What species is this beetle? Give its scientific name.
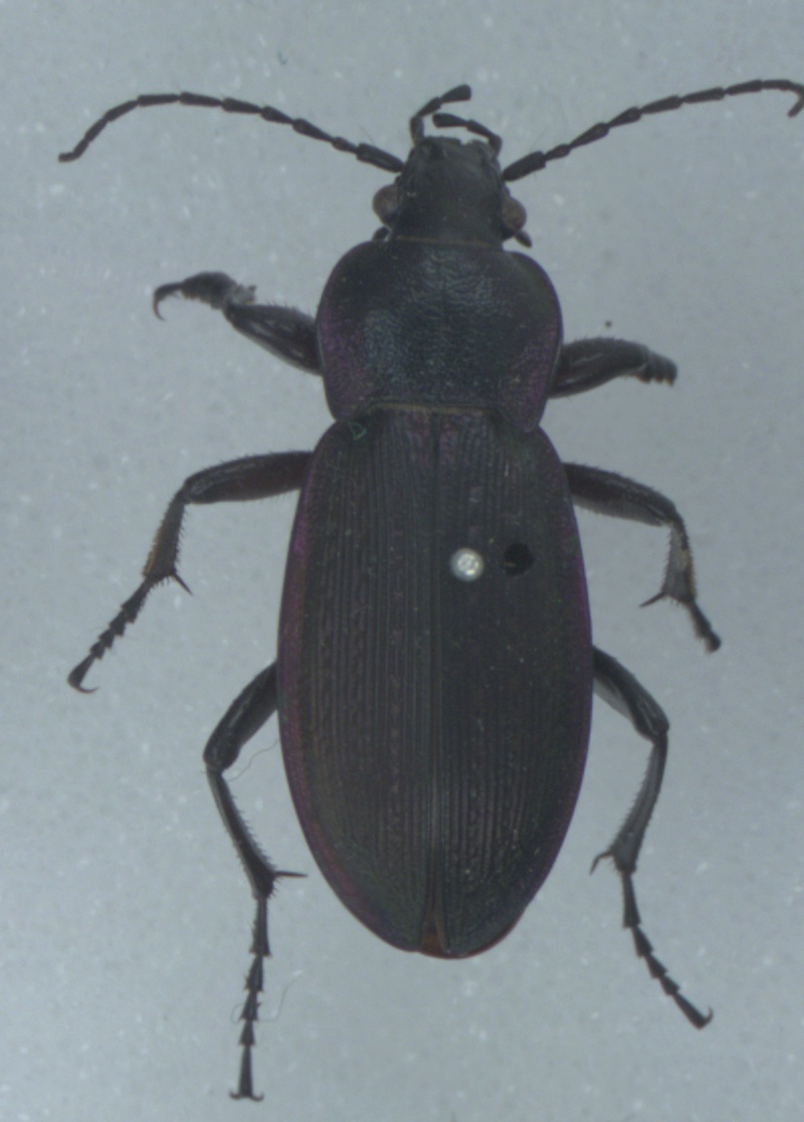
Carabus monilis
